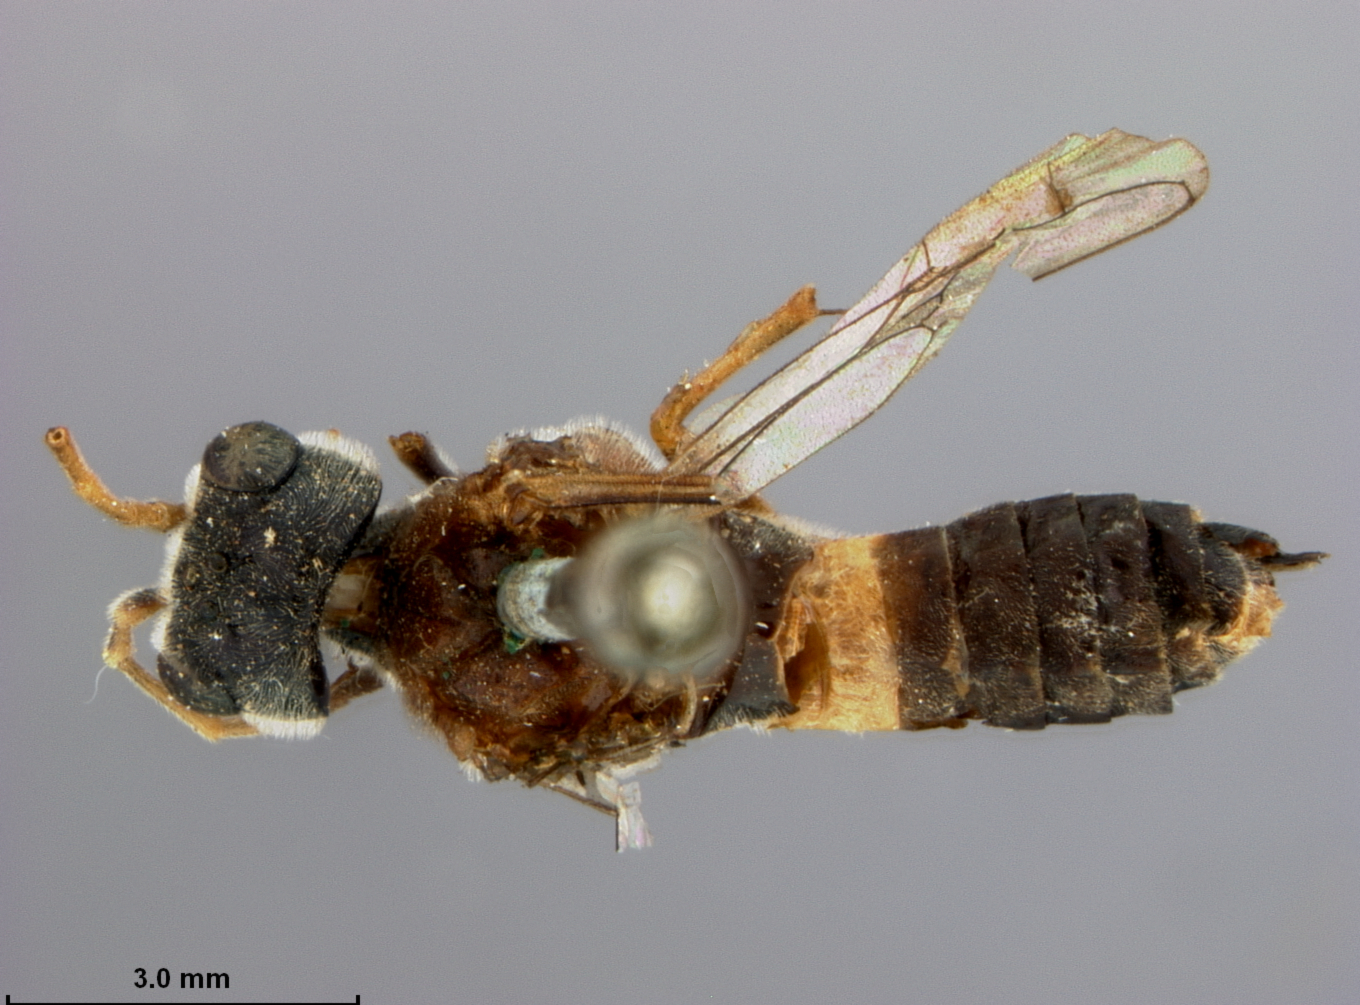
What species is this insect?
Xanapatidea fastigata
